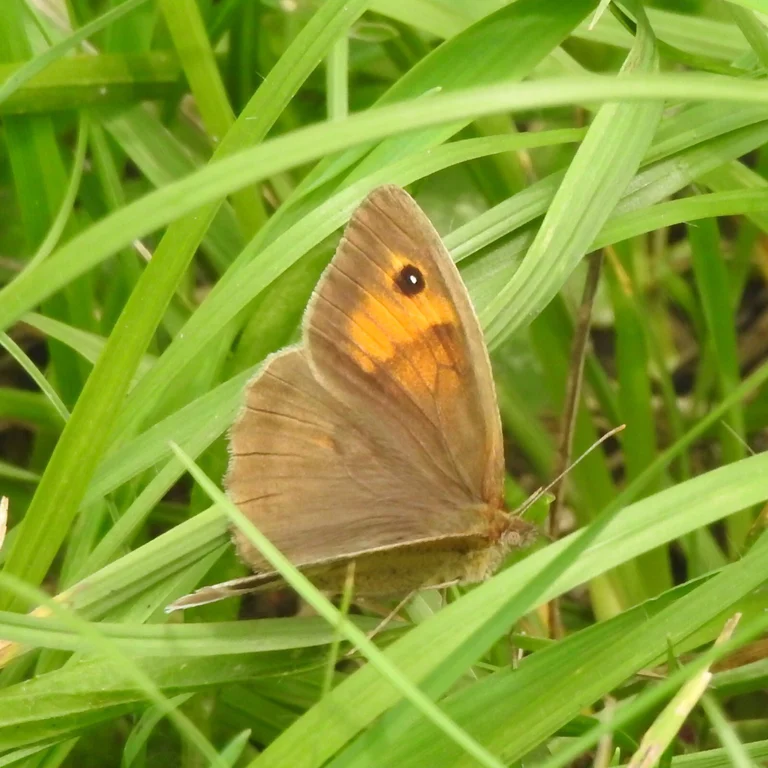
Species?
Maniola jurtina
